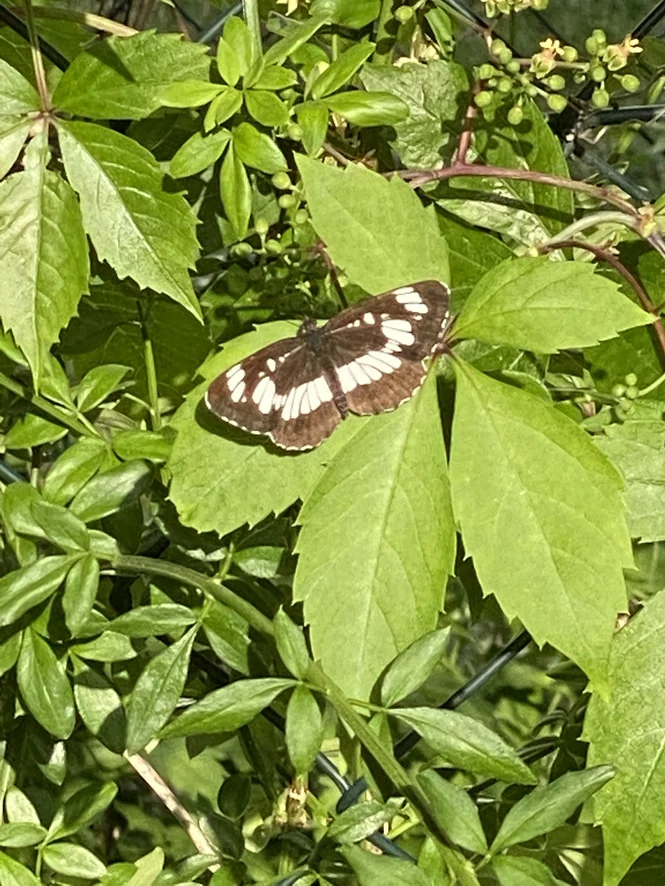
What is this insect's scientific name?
Neptis rivularis
